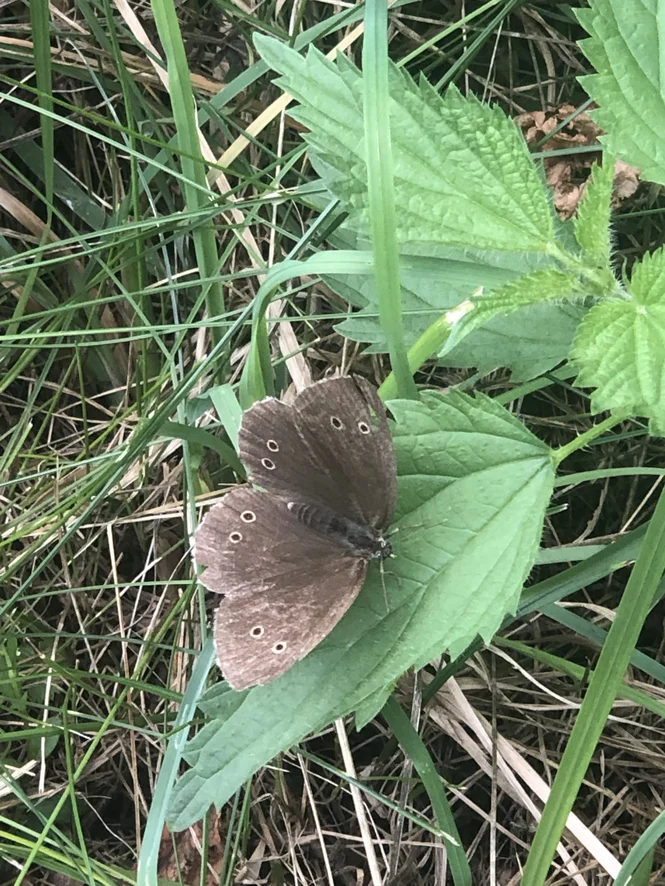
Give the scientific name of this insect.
Aphantopus hyperantus
